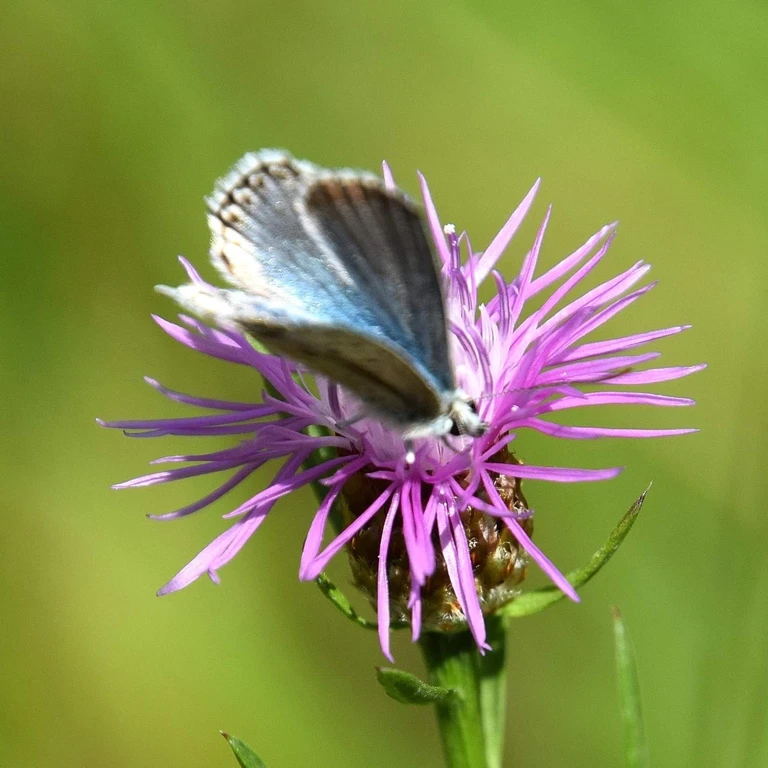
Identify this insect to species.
Lysandra coridon
